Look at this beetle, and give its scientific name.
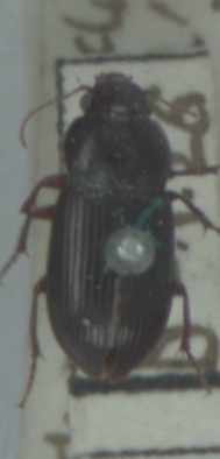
Amara apricaria
